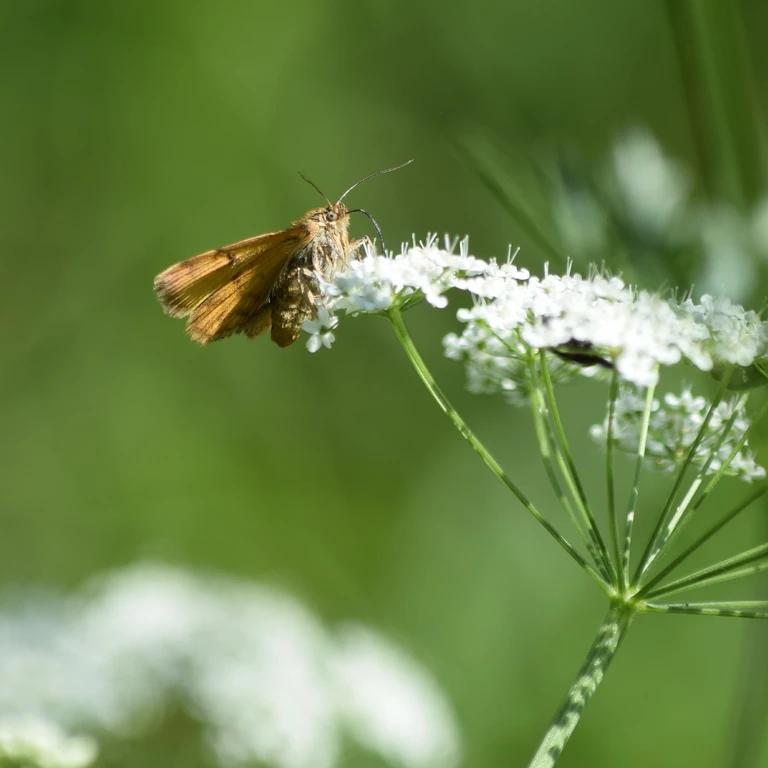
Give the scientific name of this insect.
Euclidia glyphica
